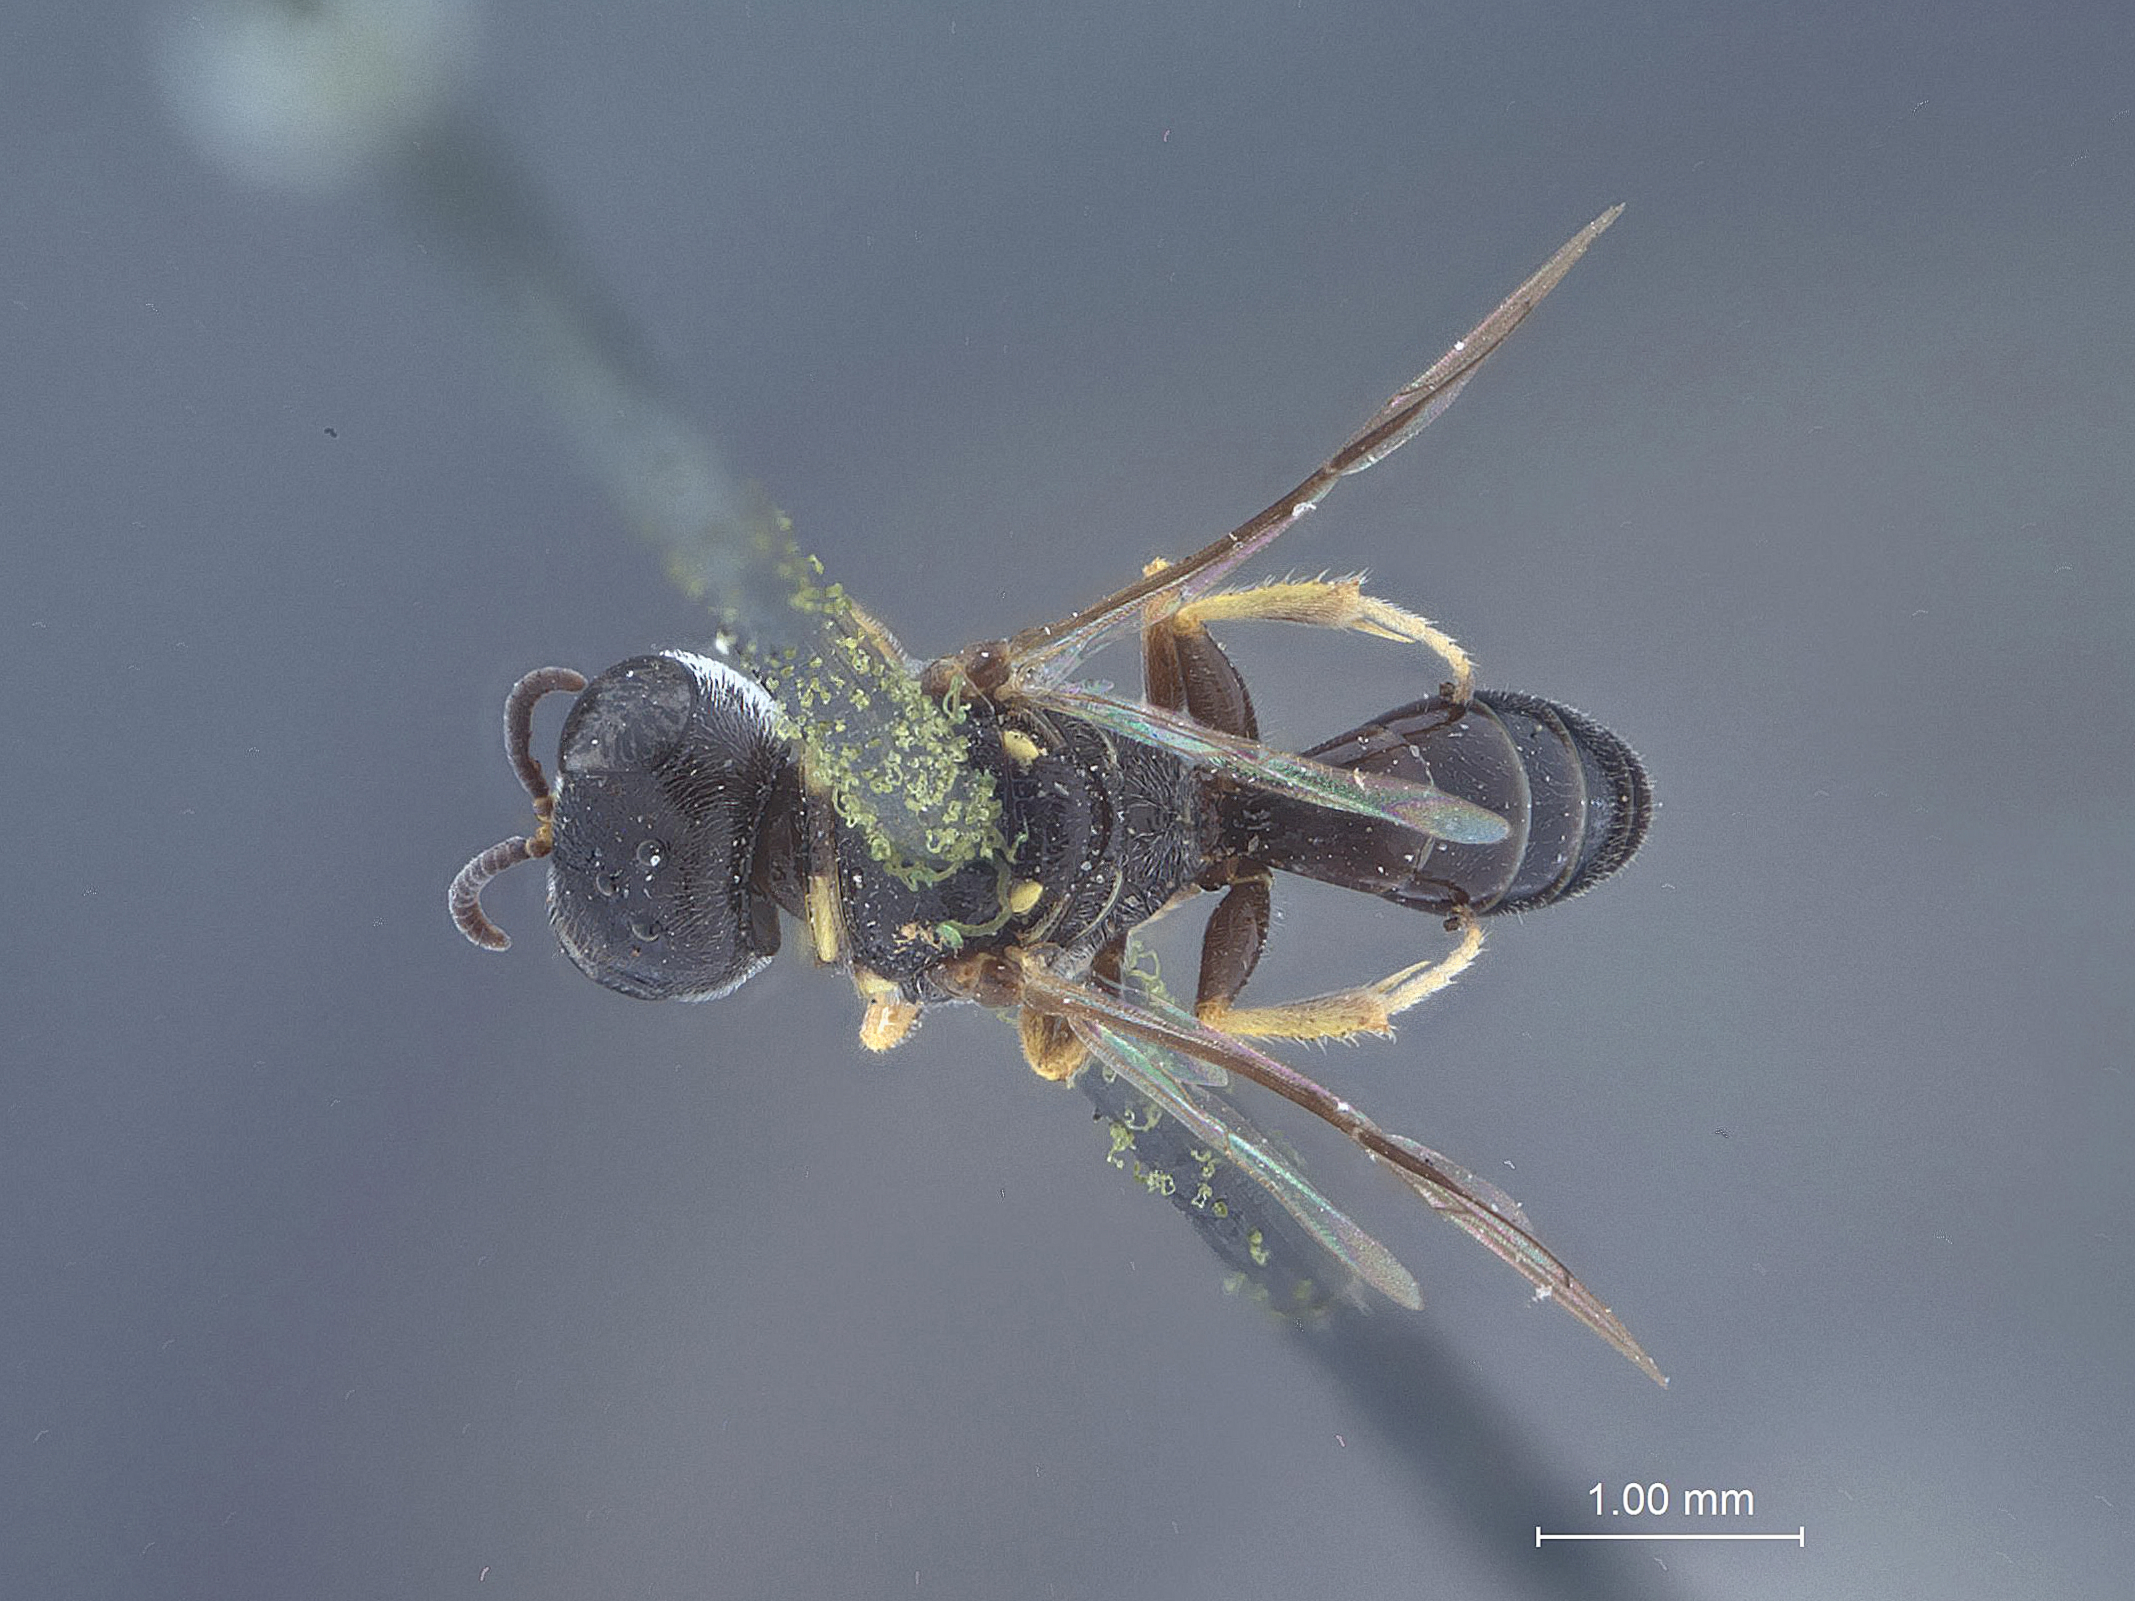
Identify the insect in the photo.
Lindenius robertsoni
